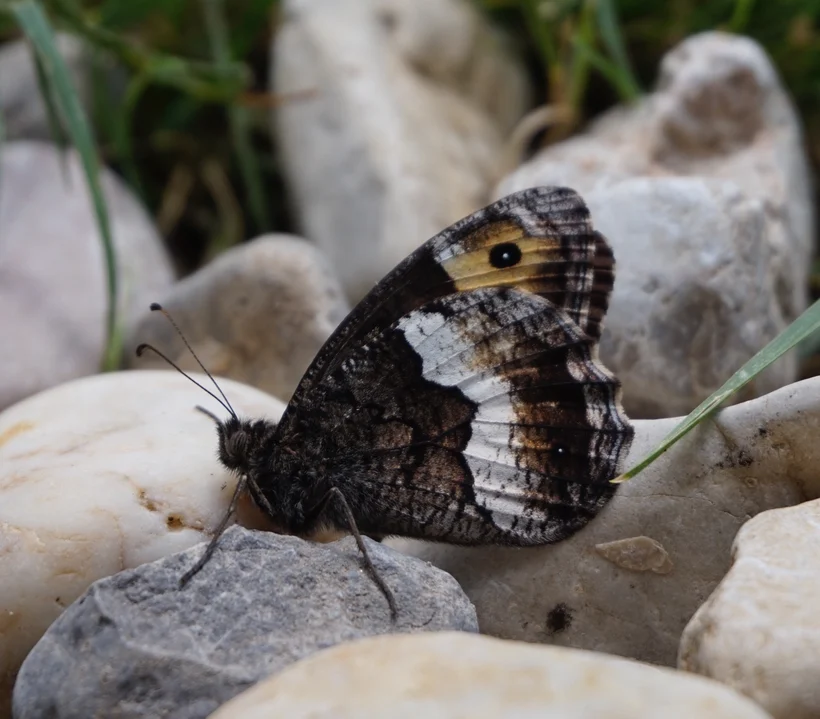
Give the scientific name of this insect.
Hipparchia alcyone
